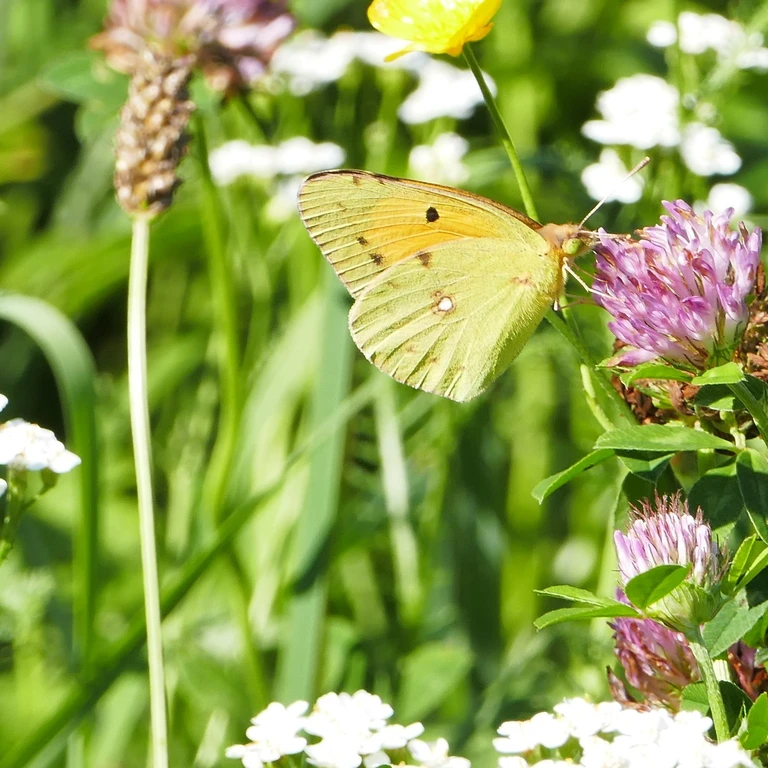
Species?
Colias croceus
